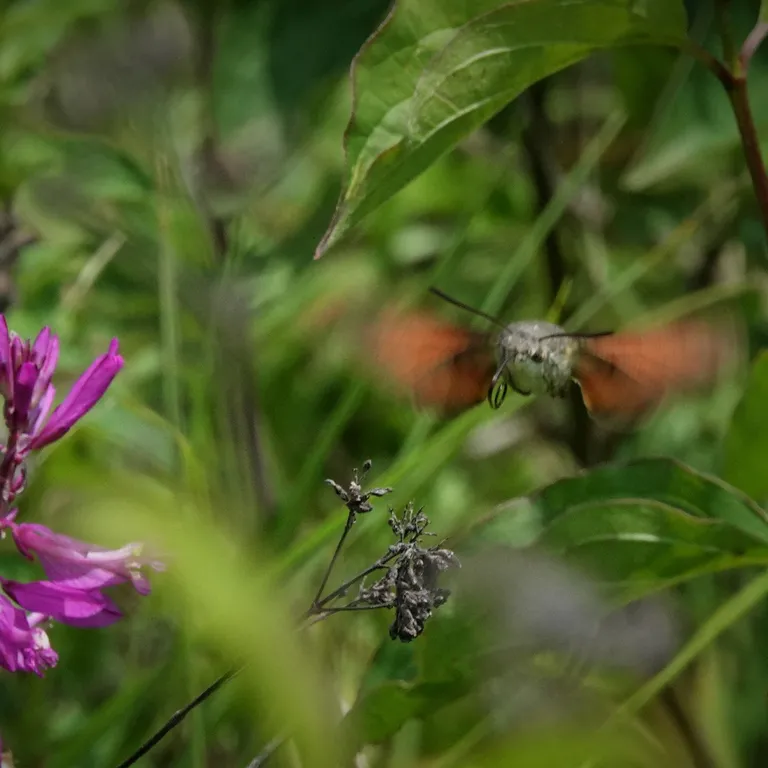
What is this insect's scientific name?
Macroglossum stellatarum
